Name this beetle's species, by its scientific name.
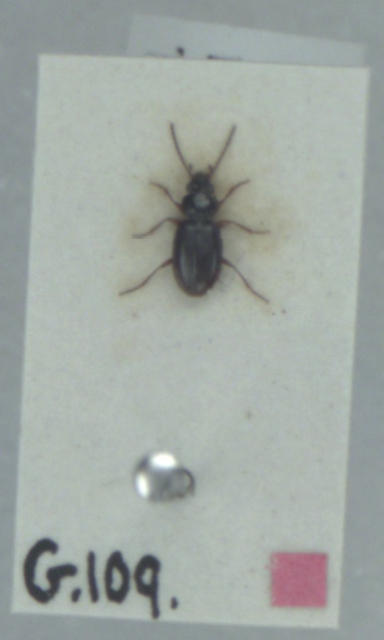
Bembidion clarkei
